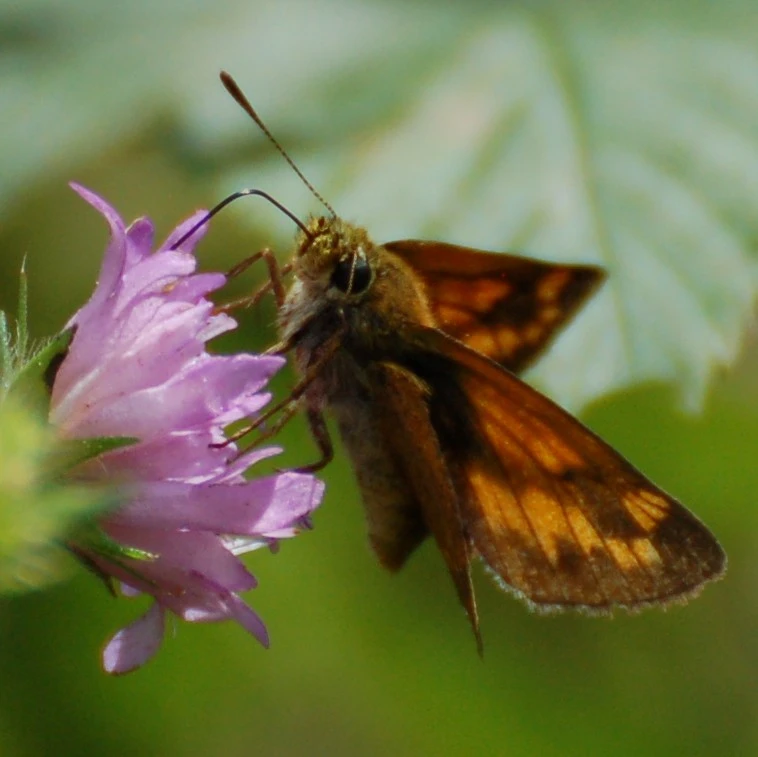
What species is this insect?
Ochlodes sylvanus (also Ochlodes venata)
